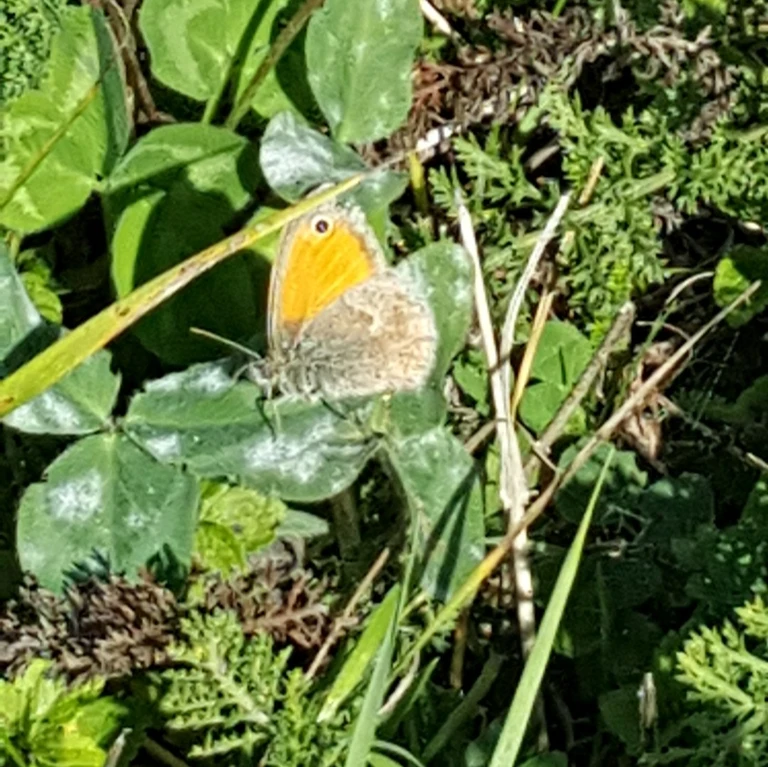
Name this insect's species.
Coenonympha pamphilus
